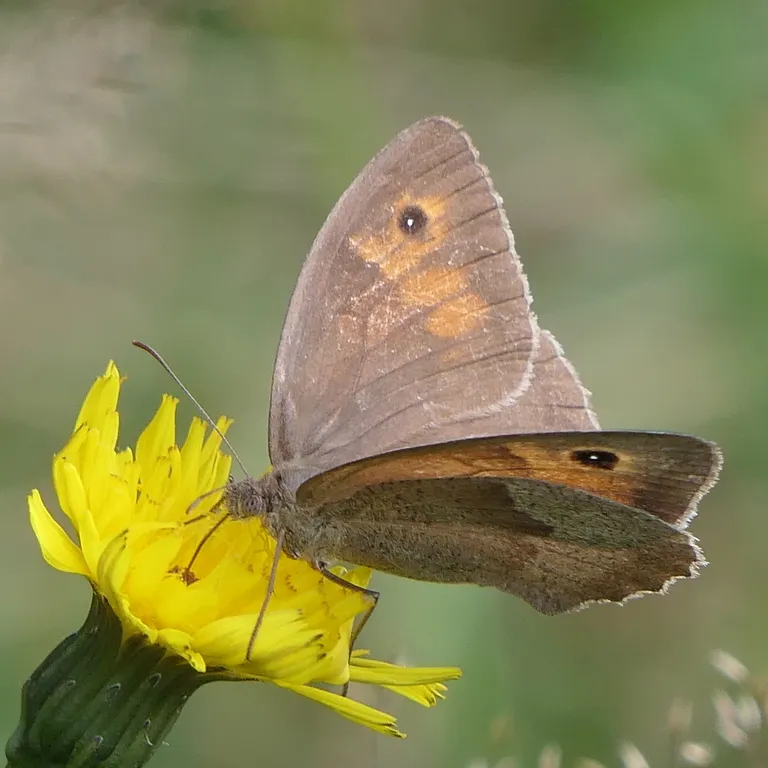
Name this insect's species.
Maniola jurtina
